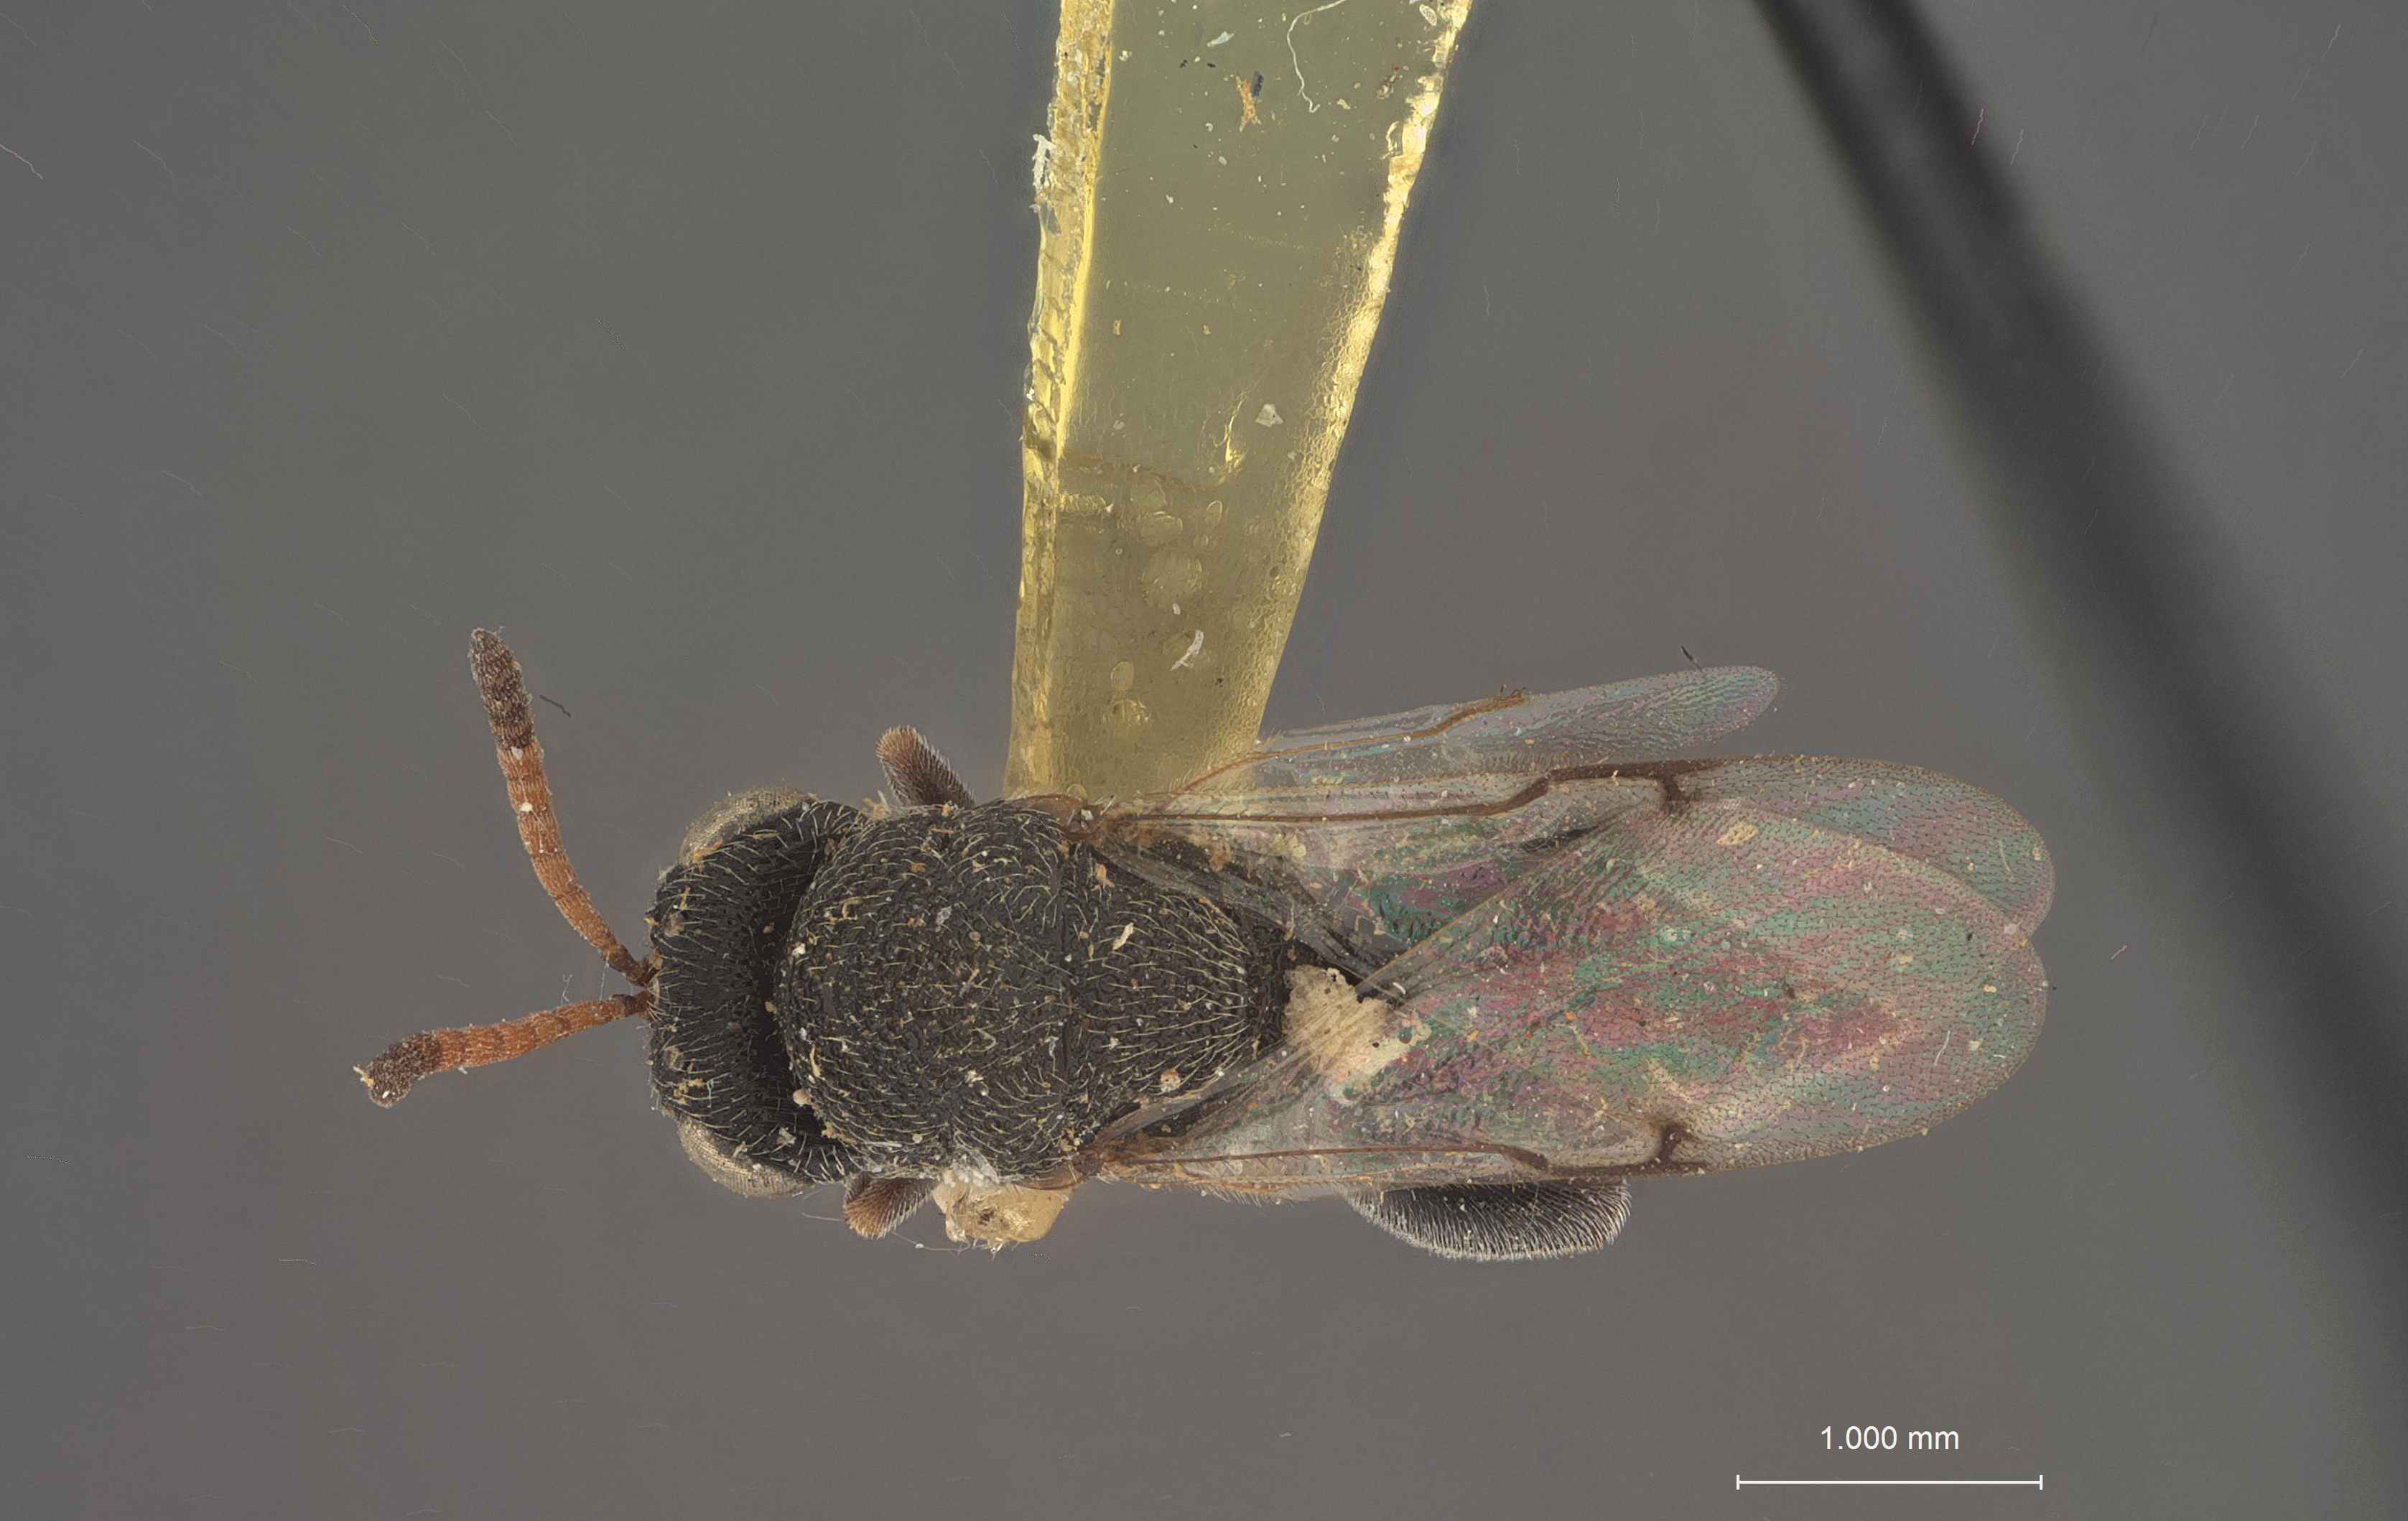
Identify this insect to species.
Trigonura ulmi
